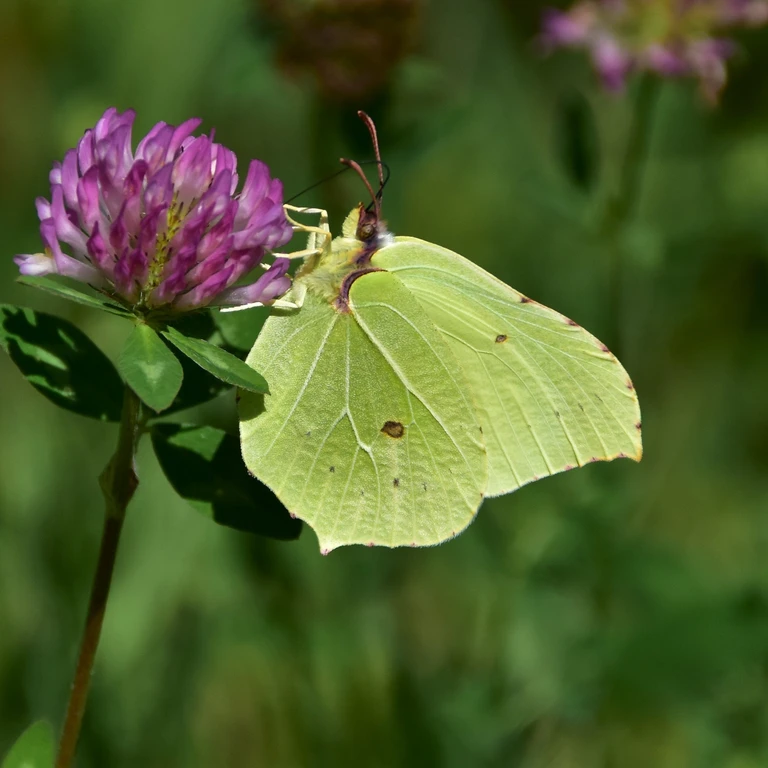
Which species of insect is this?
Gonepteryx rhamni
